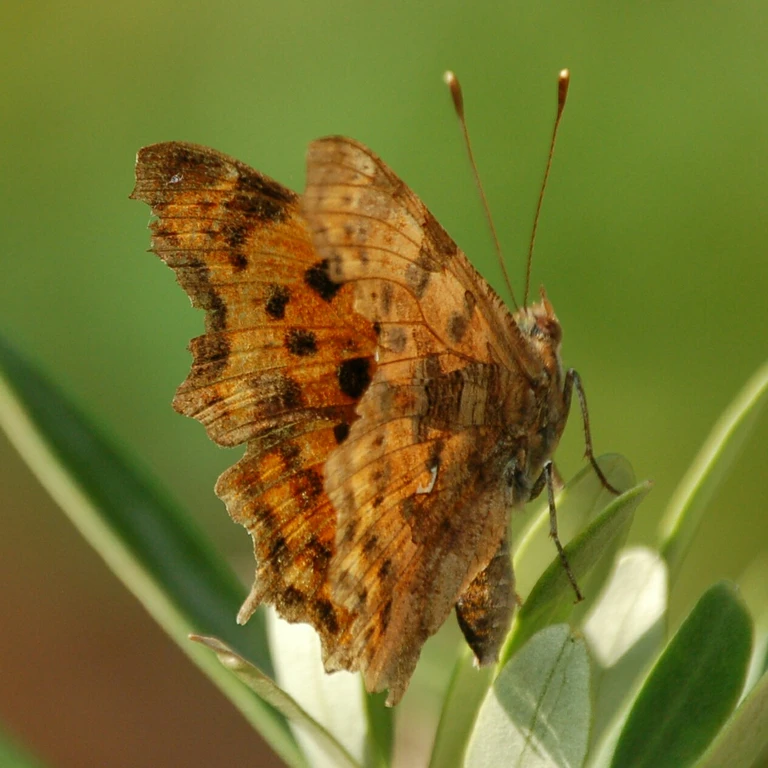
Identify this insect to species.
Polygonia c-album
